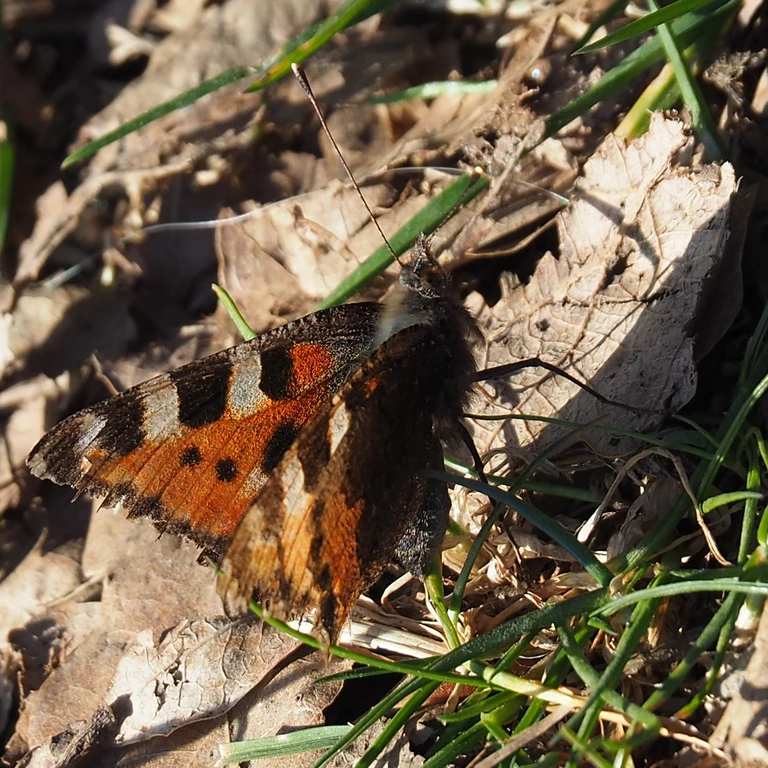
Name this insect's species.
Aglais urticae
